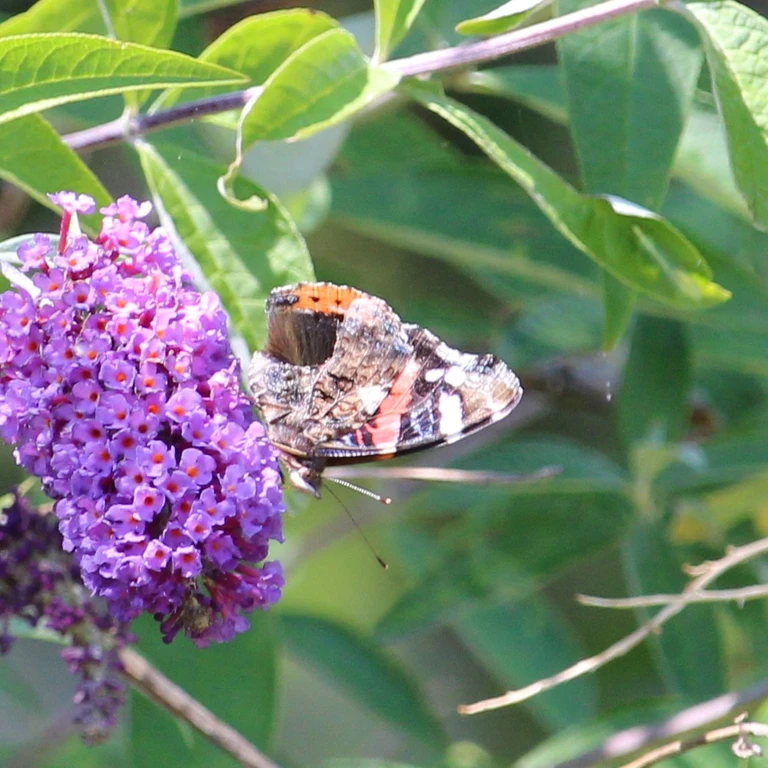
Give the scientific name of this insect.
Vanessa atalanta
